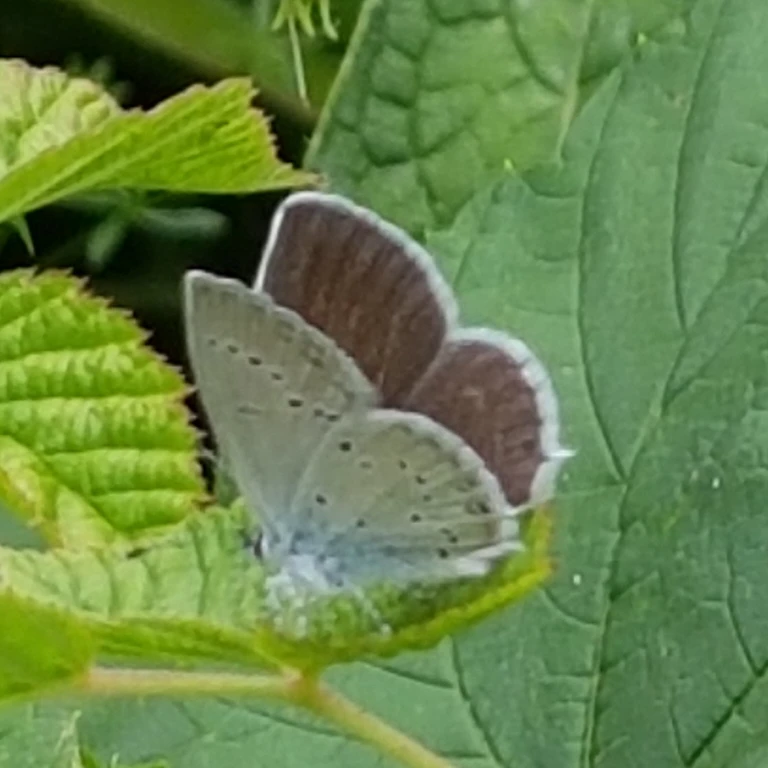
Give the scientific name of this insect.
Cupido decolorata (also Elkalyce decolorata)
